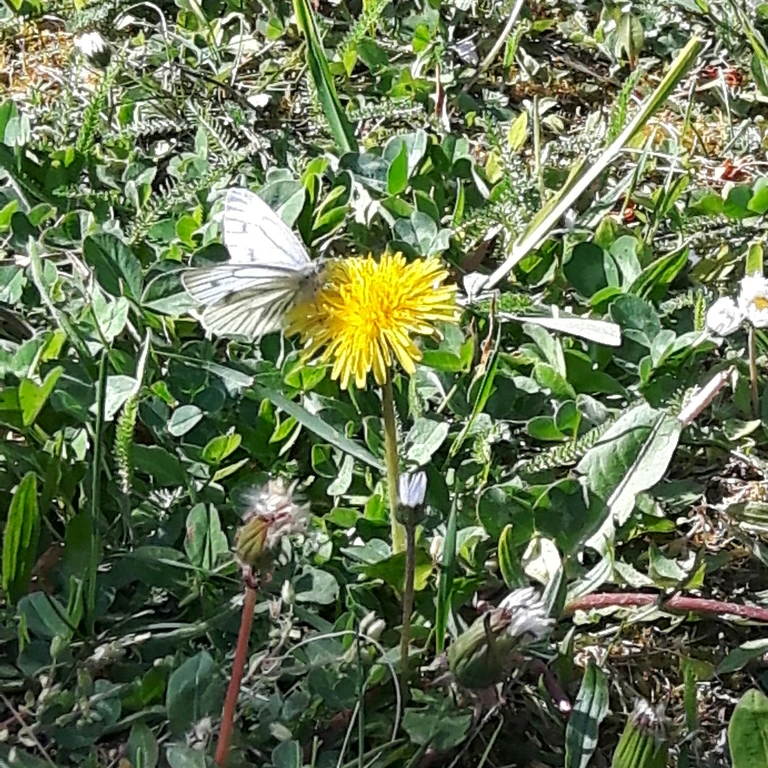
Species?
Pieris napi
